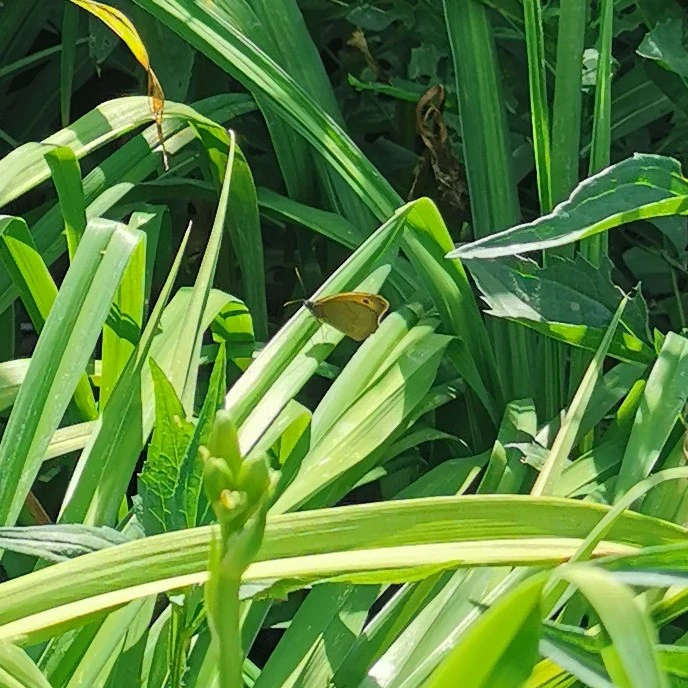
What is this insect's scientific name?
Maniola jurtina
